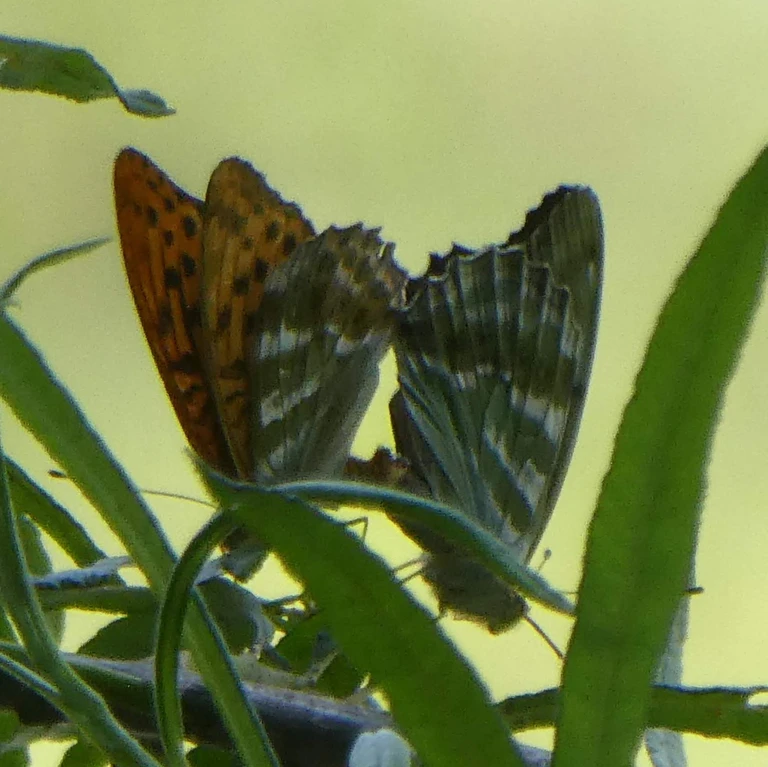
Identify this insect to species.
Argynnis paphia
